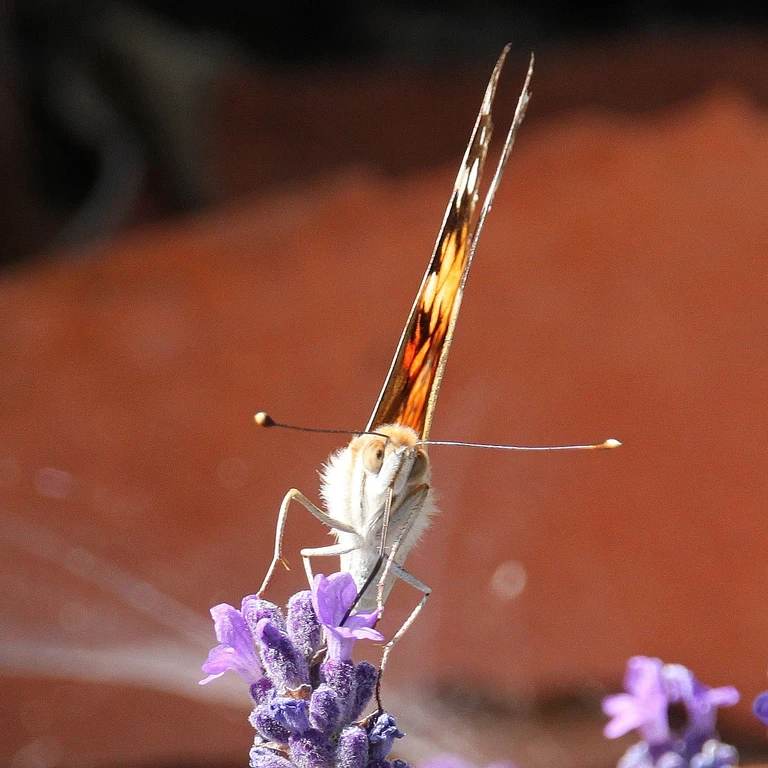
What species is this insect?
Vanessa cardui
